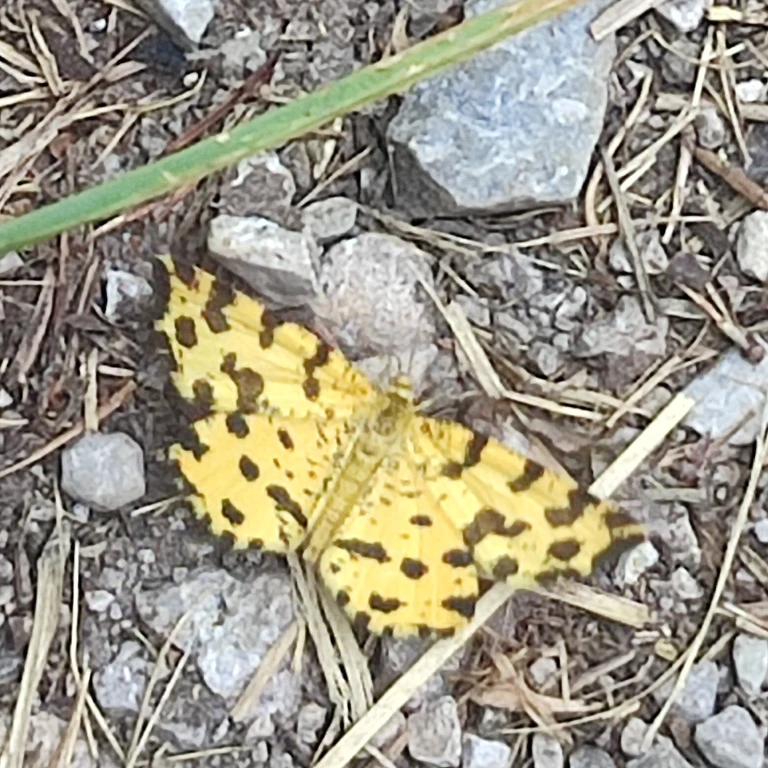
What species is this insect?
Pseudopanthera macularia
